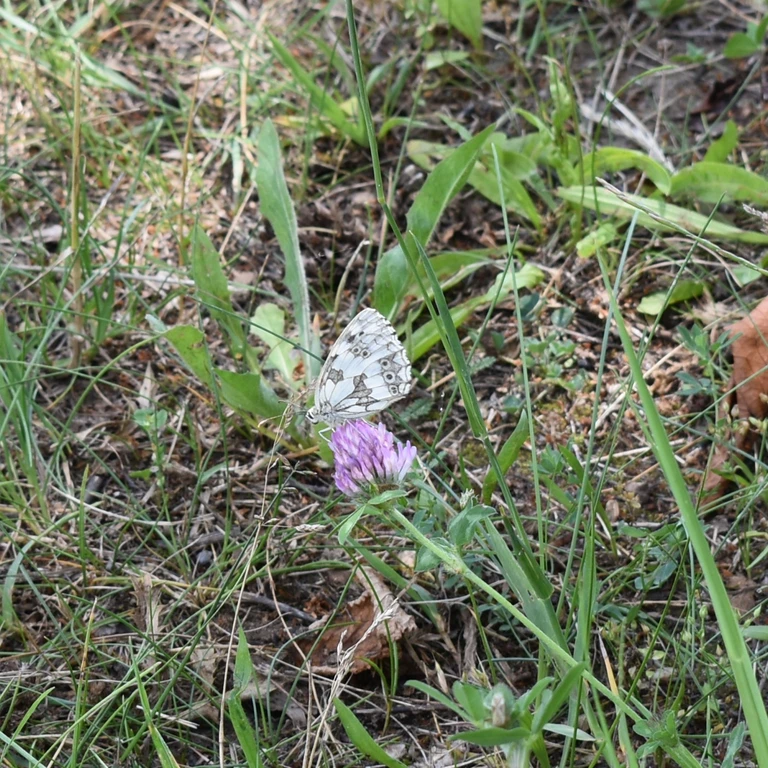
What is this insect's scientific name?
Melanargia galathea
